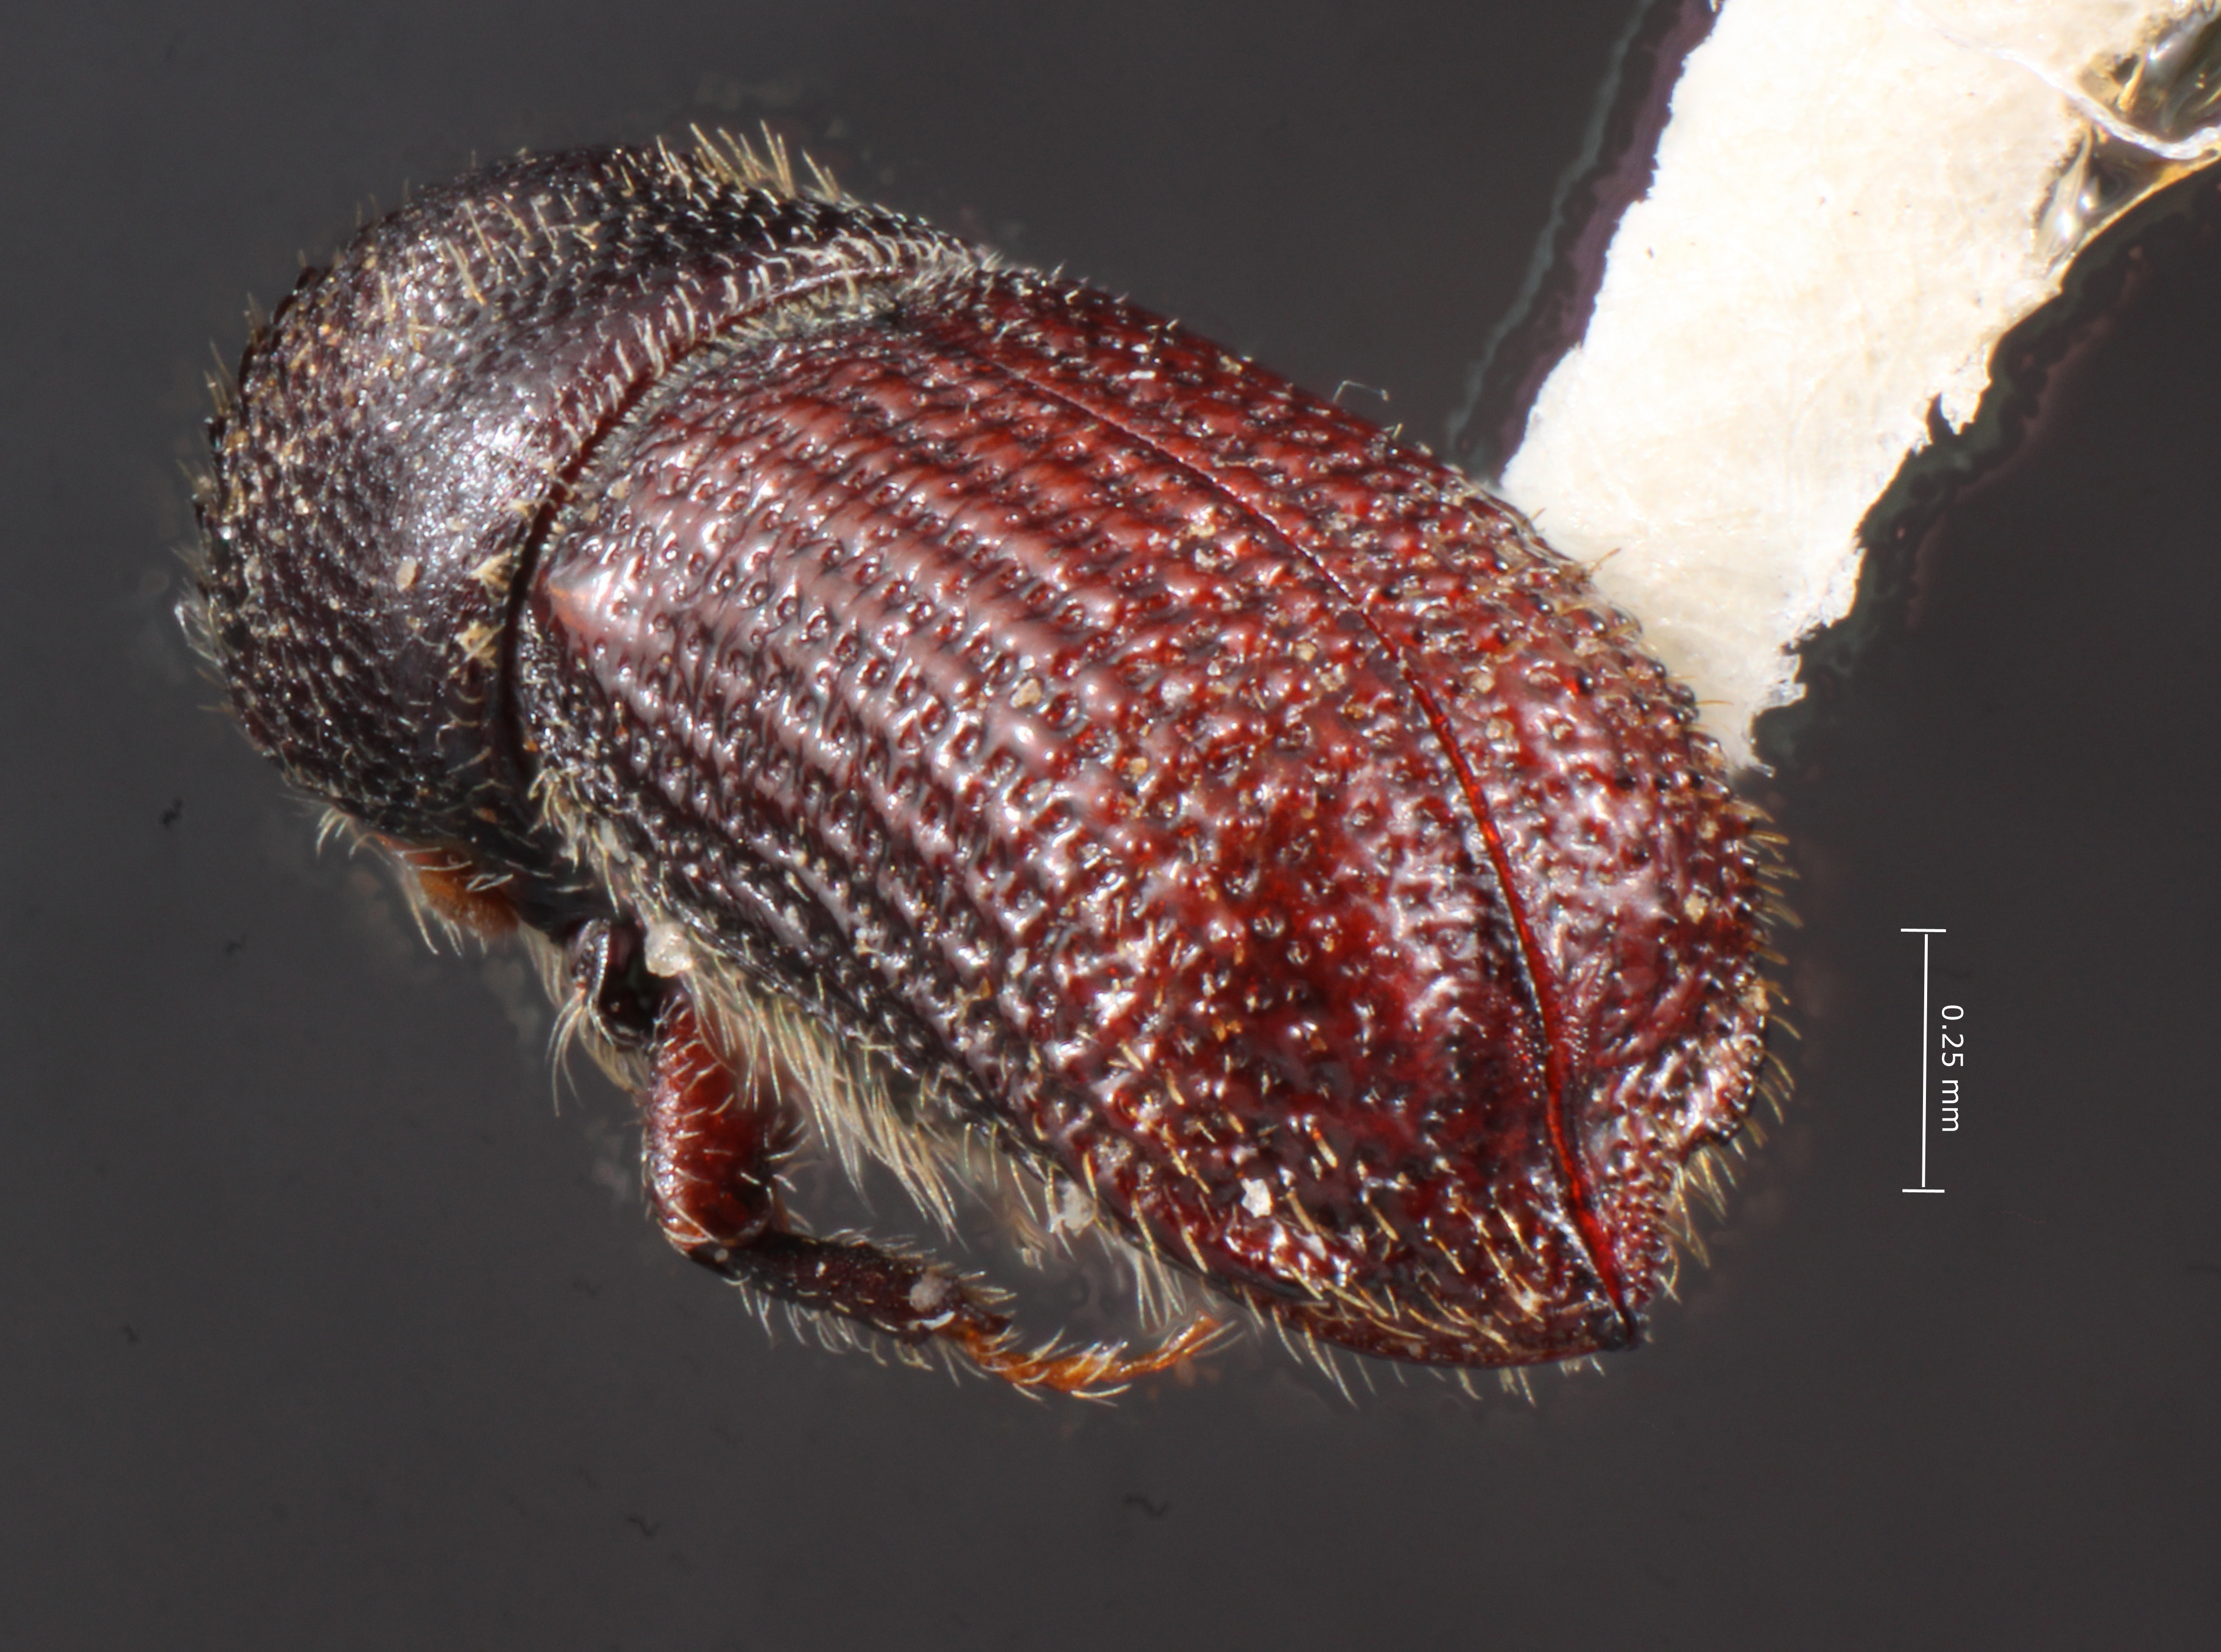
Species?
Hylocurus schwarzi
